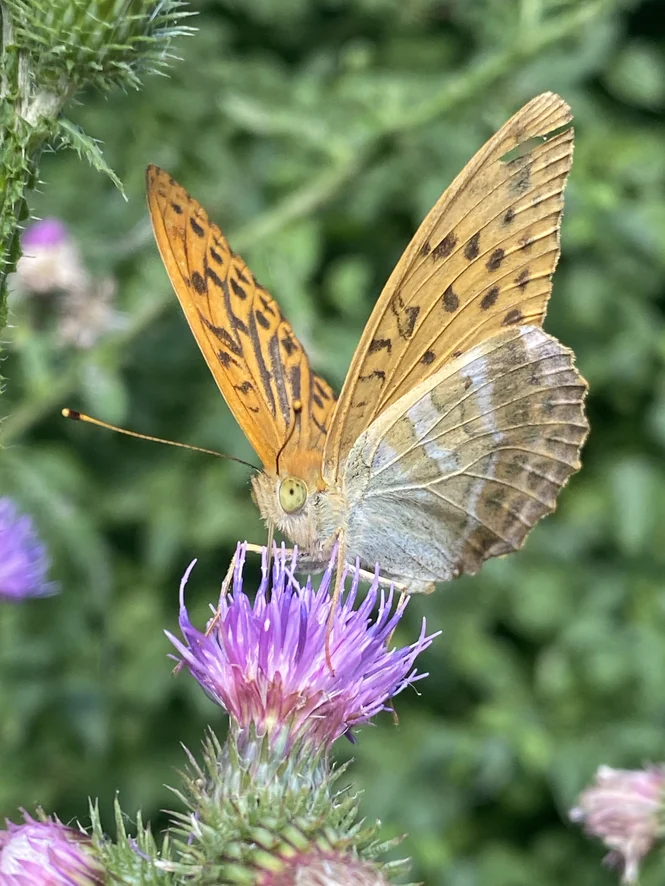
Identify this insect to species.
Argynnis paphia
